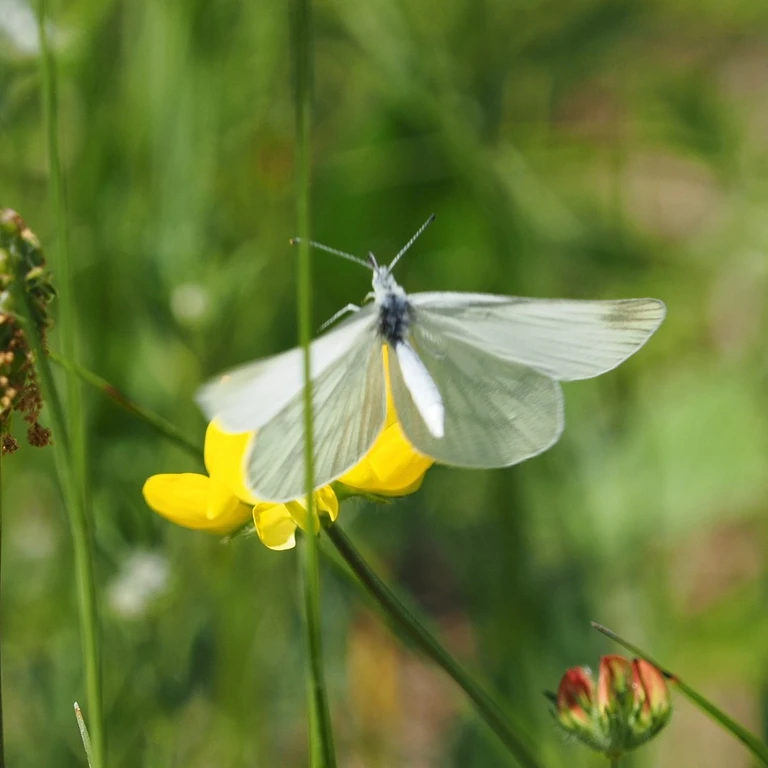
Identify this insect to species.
Leptidea sinapis/juvernica
